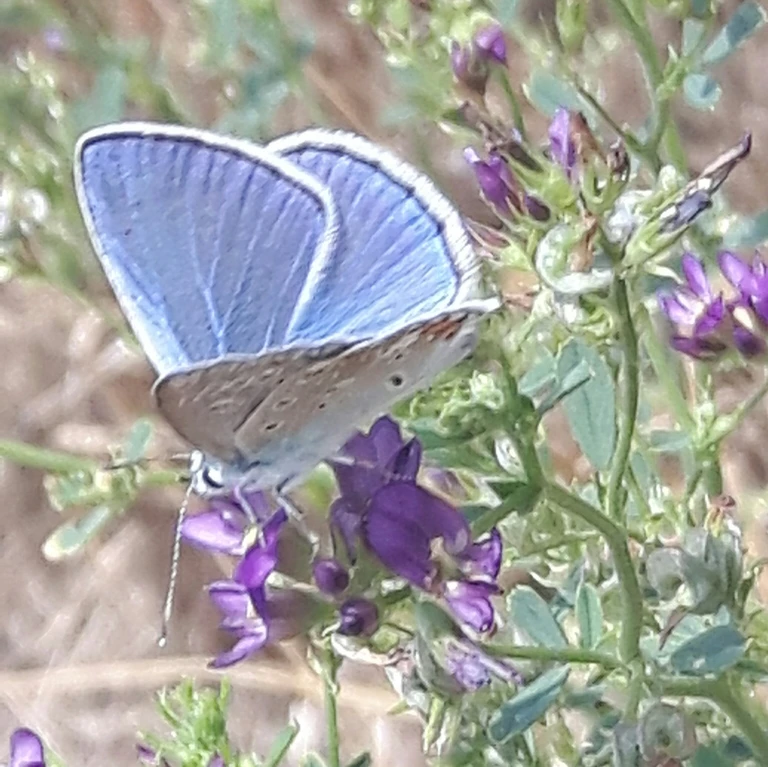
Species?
Polyommatus icarus
